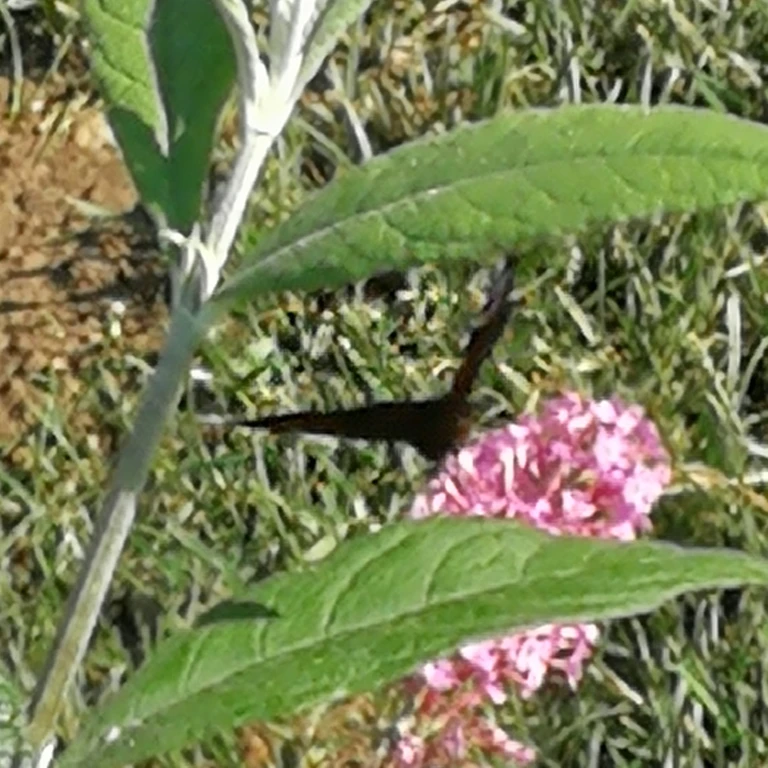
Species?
Aglais io
